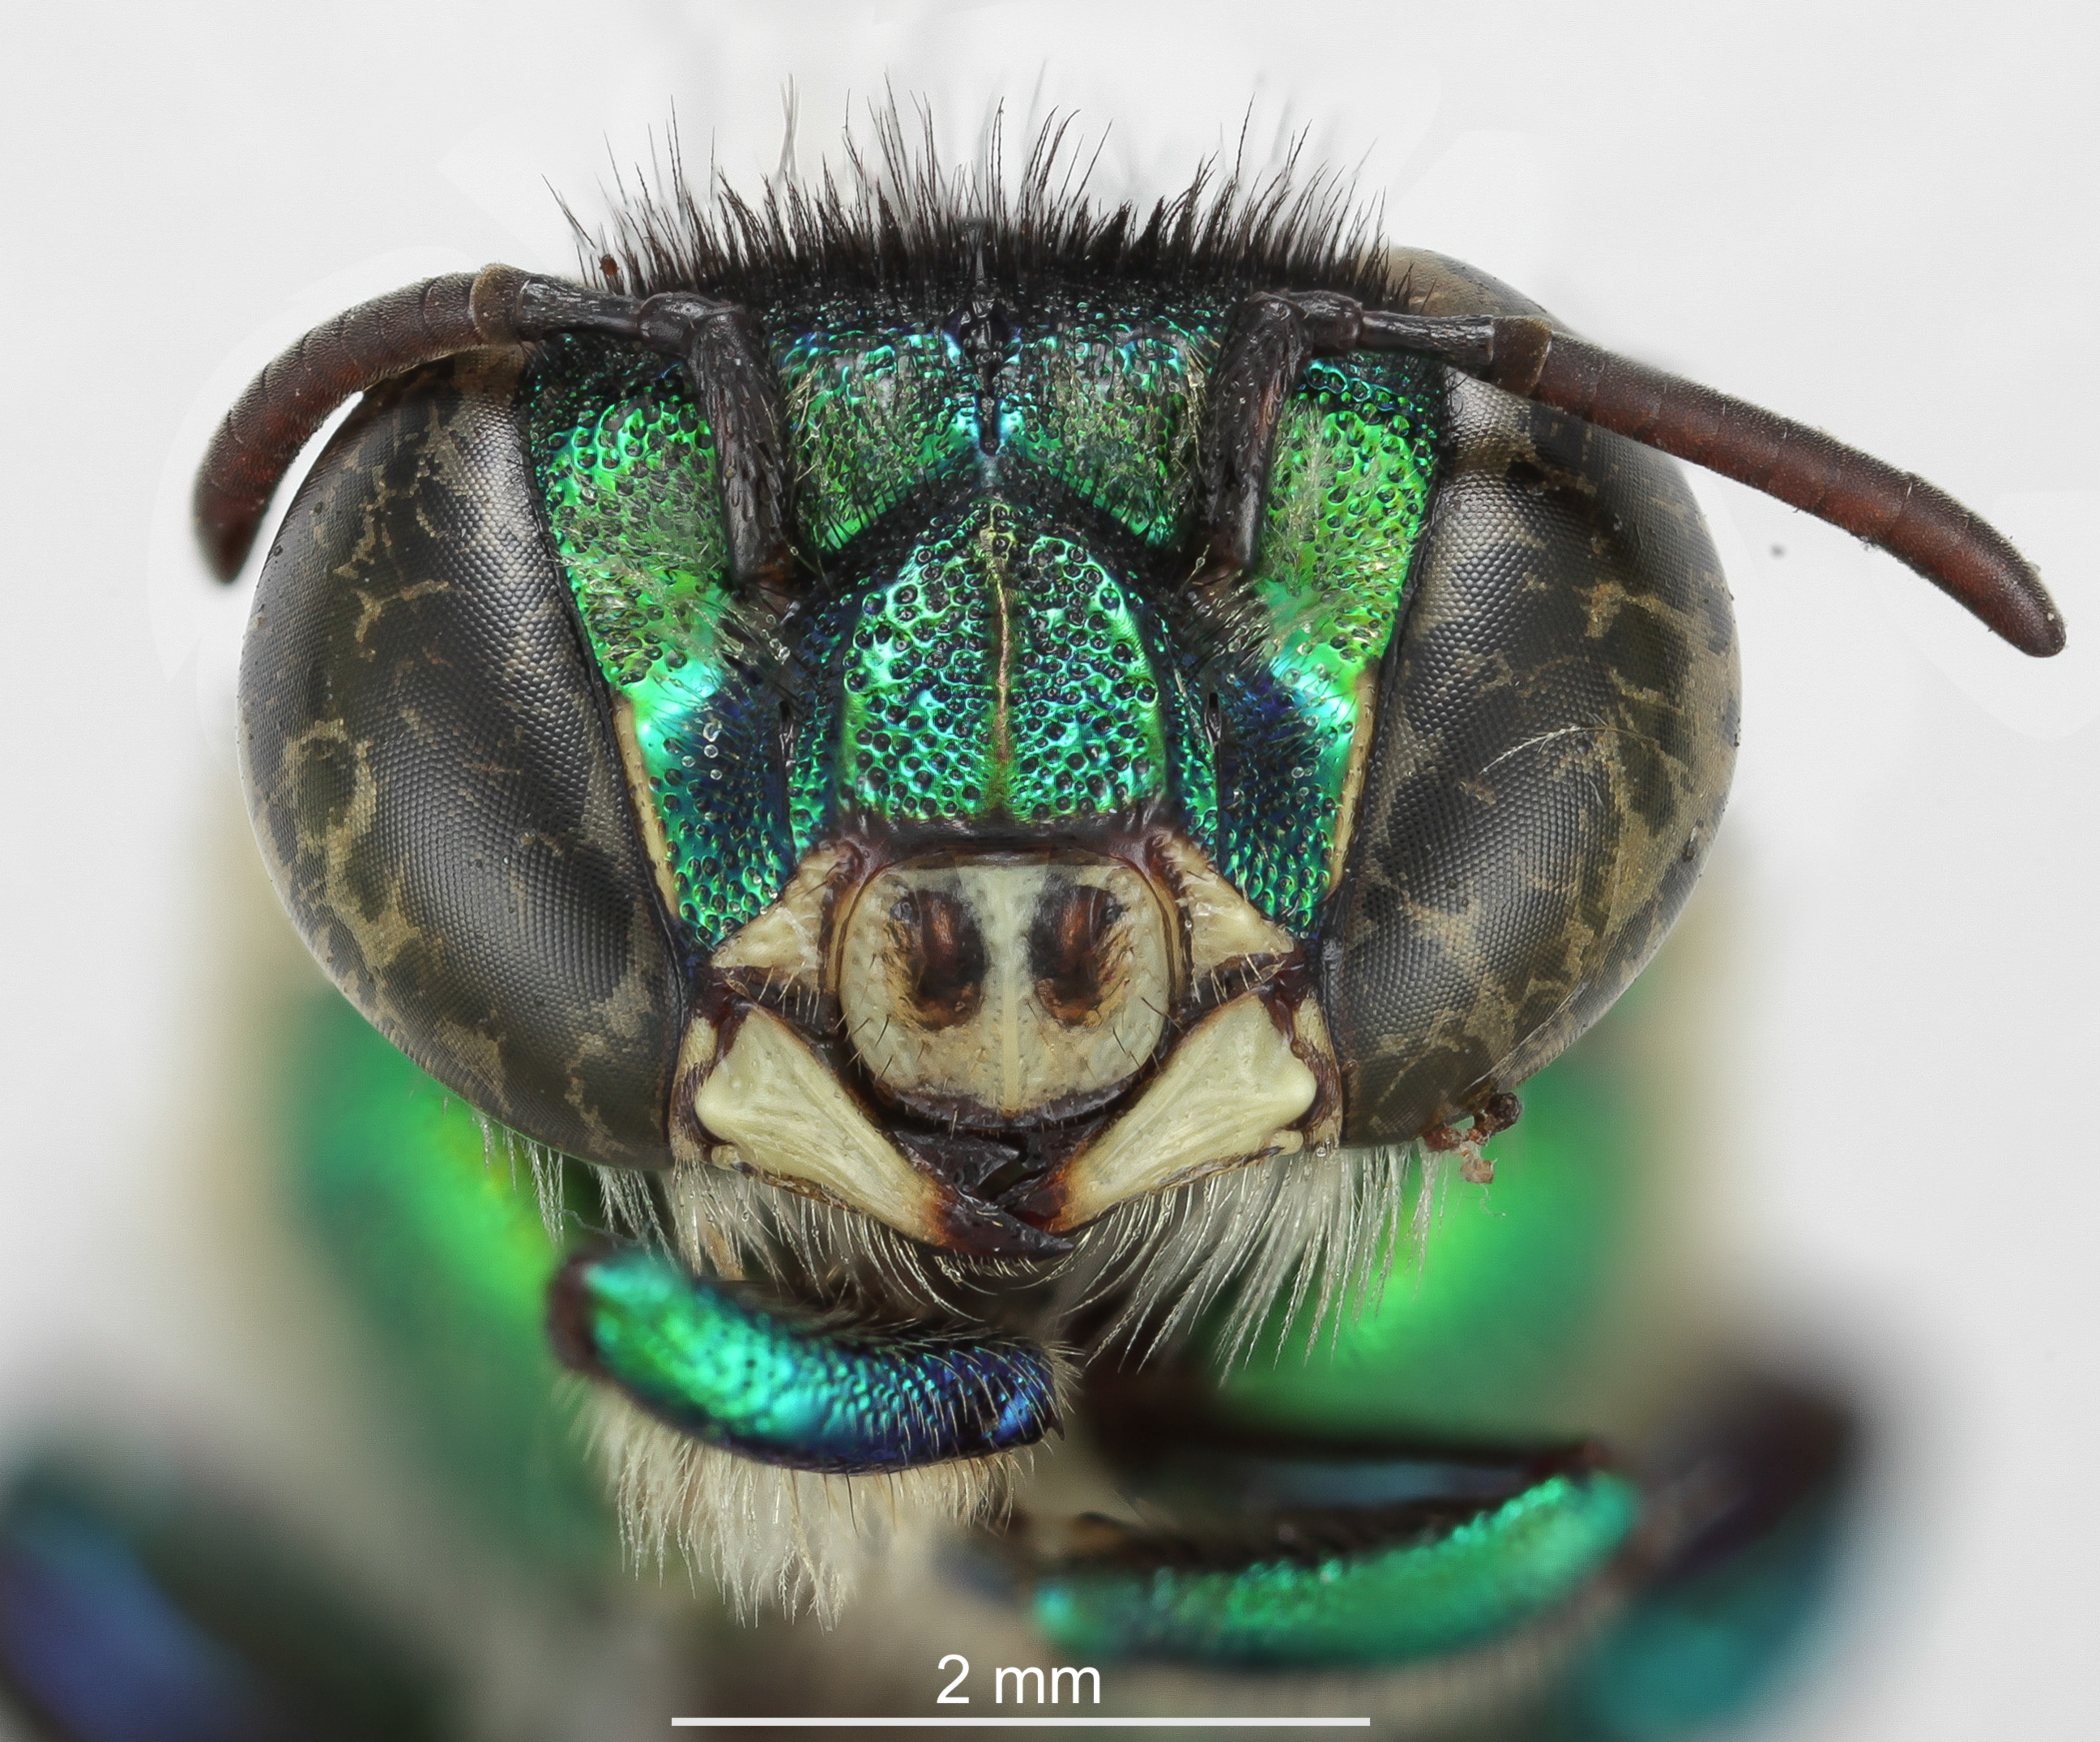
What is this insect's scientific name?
Euglossa platymera
